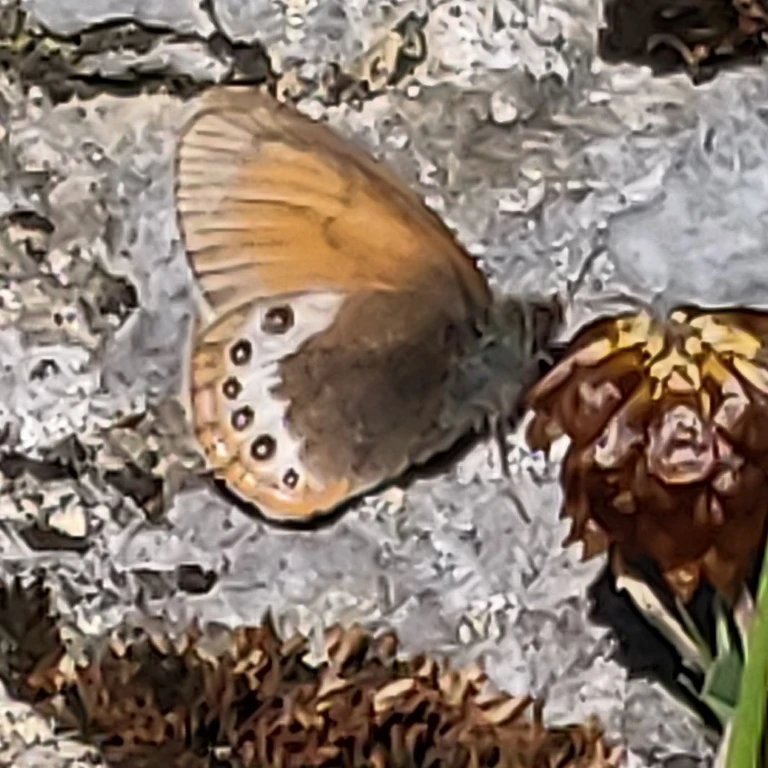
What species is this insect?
Coenonympha gardetta
